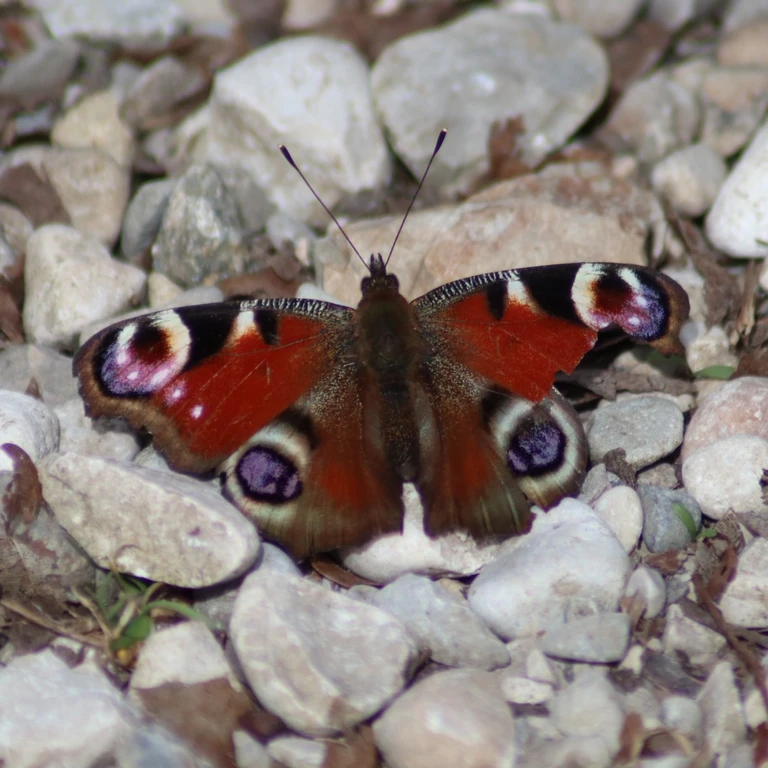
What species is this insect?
Aglais io
